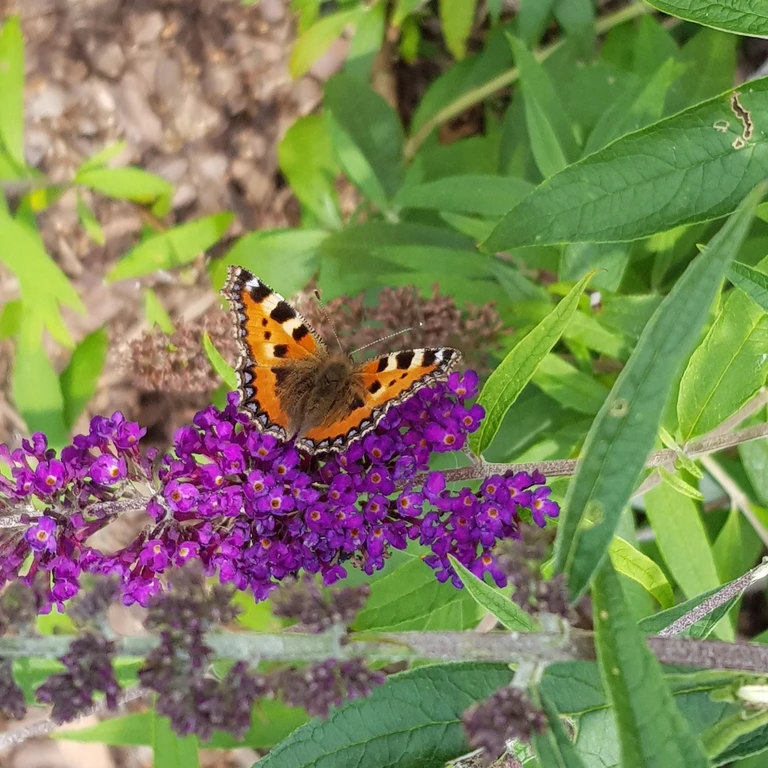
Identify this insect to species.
Aglais urticae
